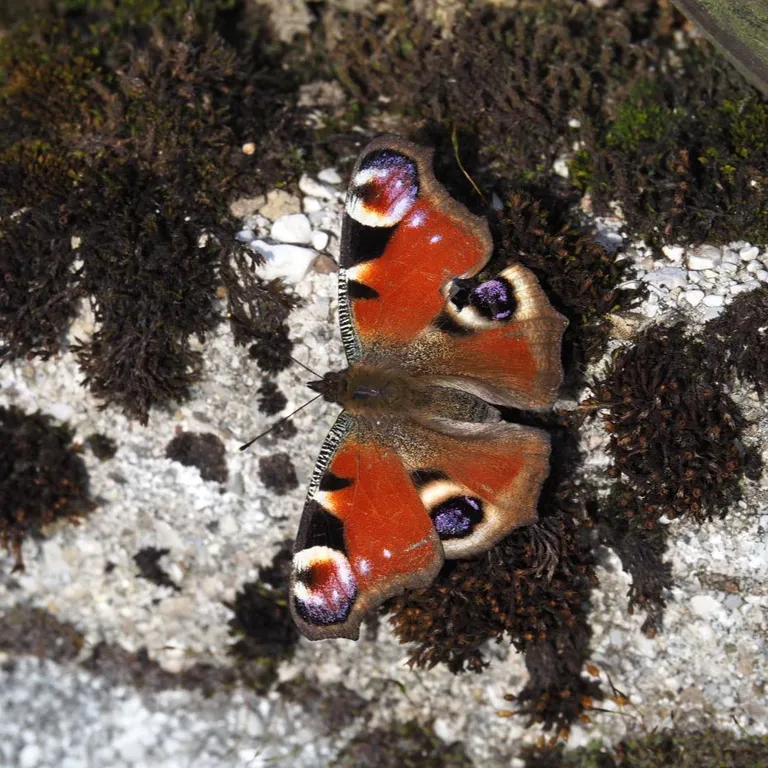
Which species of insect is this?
Aglais io
